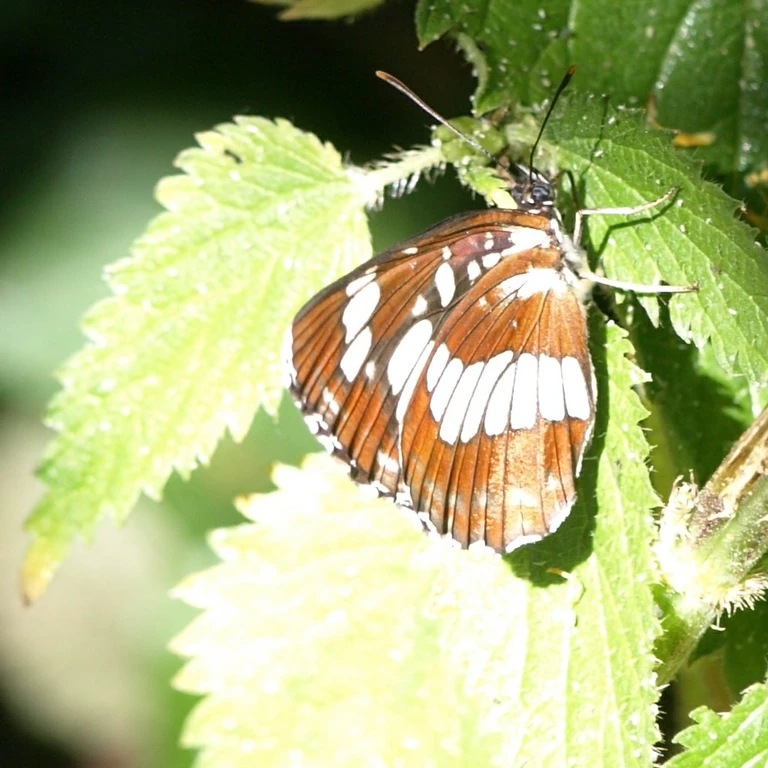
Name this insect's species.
Neptis rivularis
